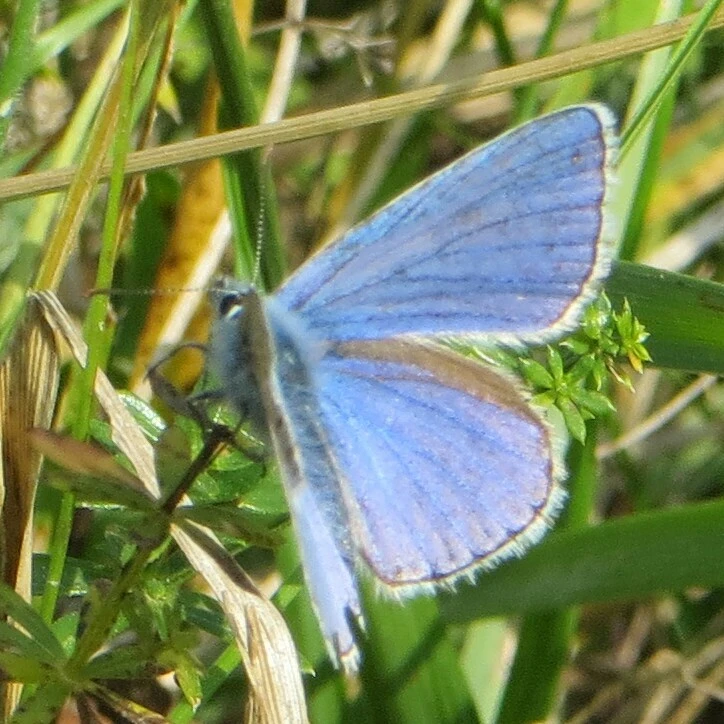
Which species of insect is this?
Lysandra bellargus
